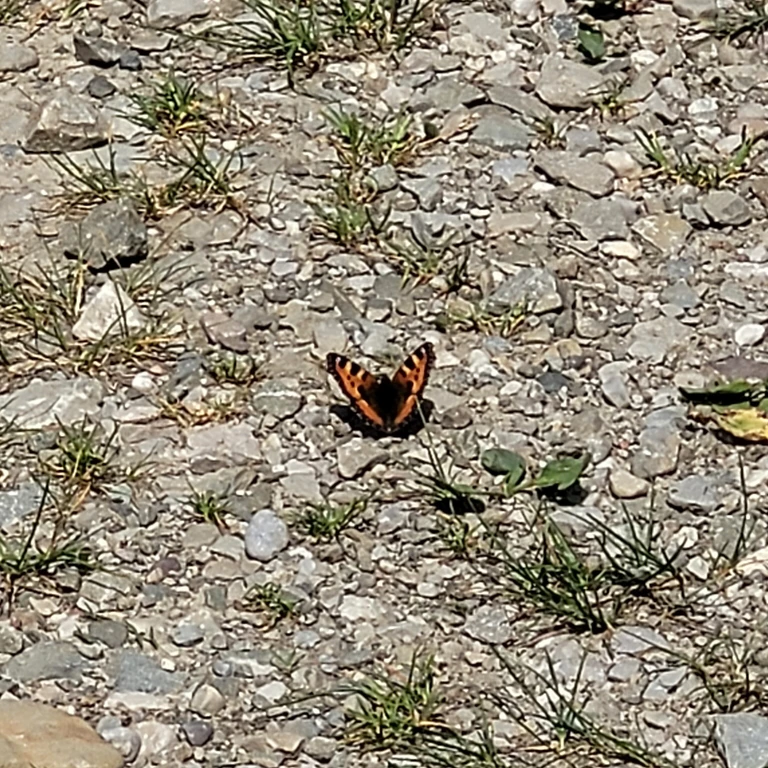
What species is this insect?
Aglais urticae
